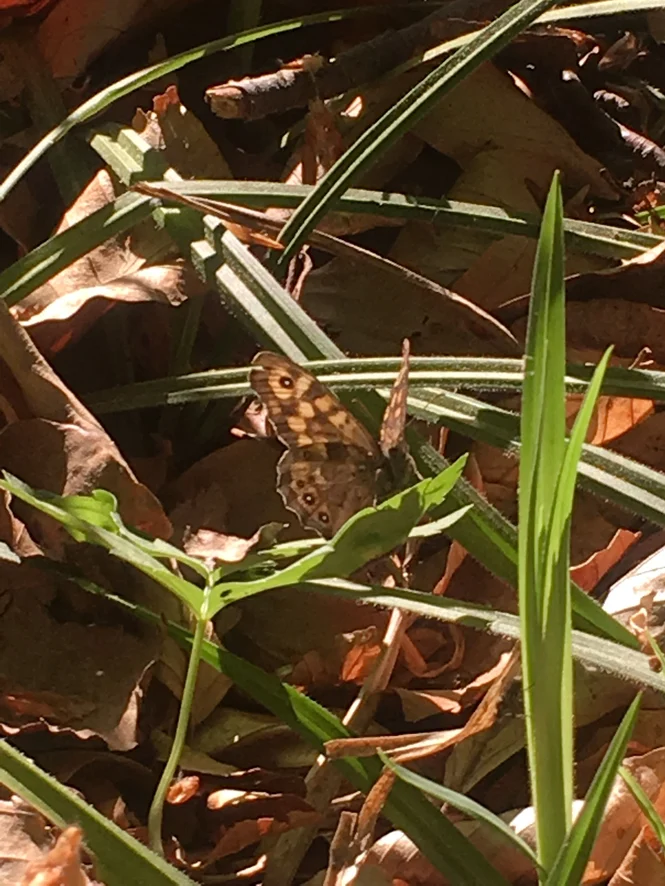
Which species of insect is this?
Pararge aegeria
